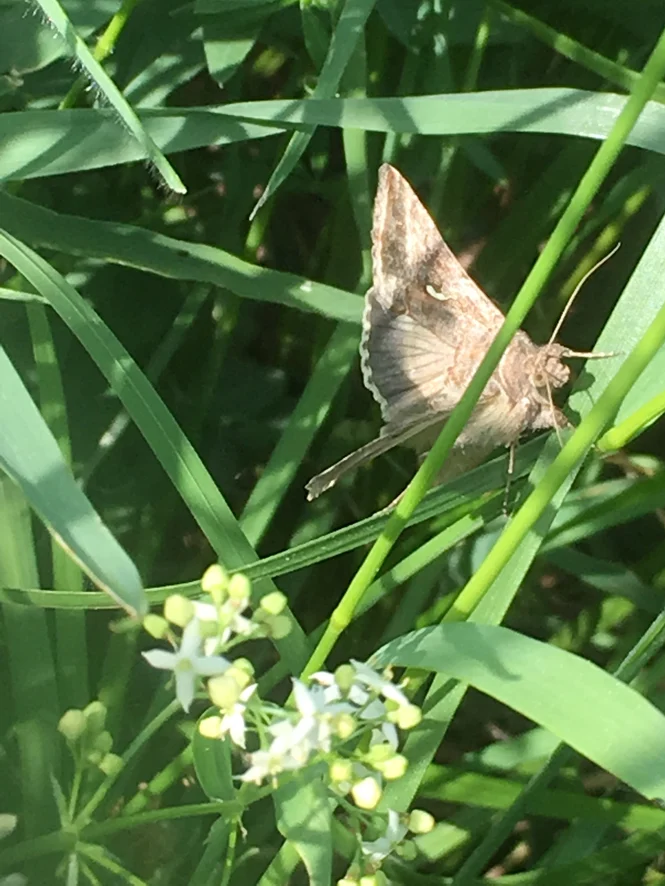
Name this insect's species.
Autographa gamma
